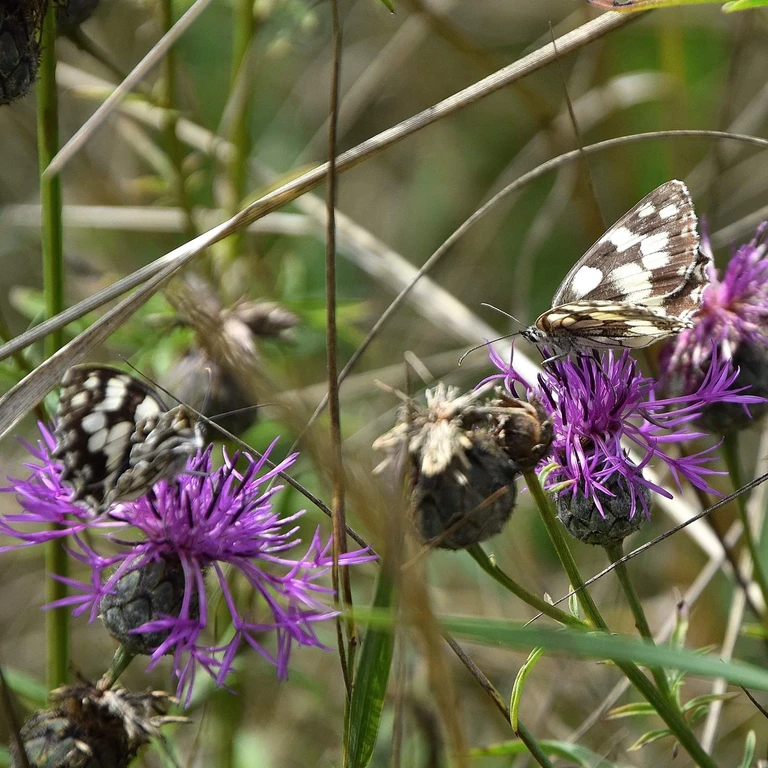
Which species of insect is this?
Melanargia galathea
